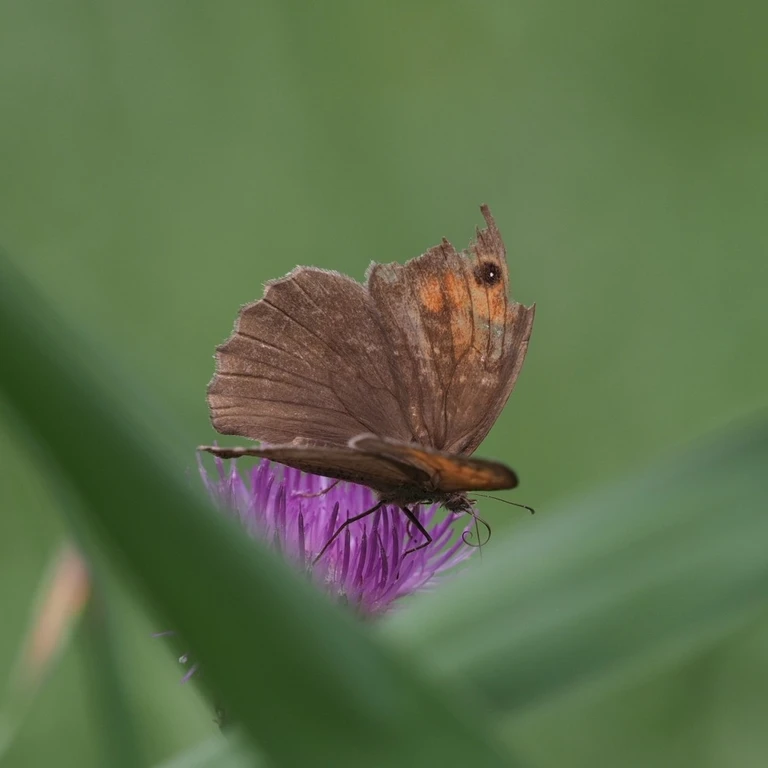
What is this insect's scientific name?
Maniola jurtina
